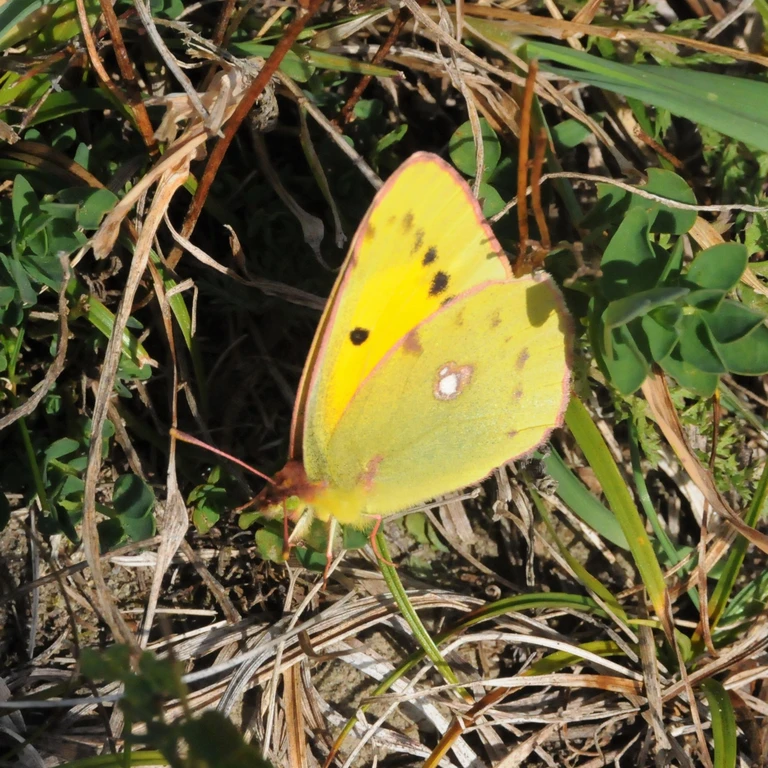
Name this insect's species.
Colias croceus
